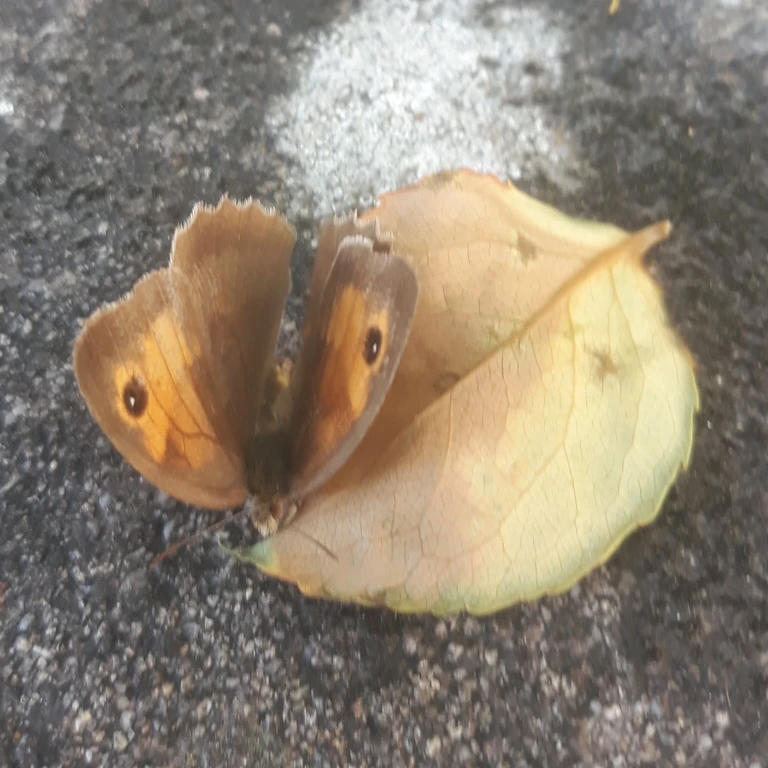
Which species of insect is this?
Maniola jurtina
